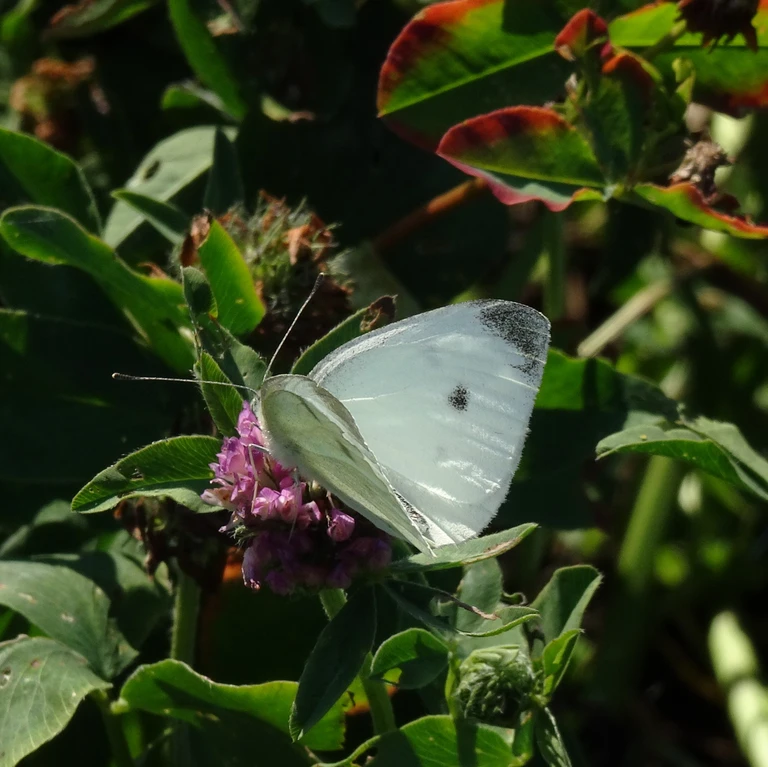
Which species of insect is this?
Pieris rapae
